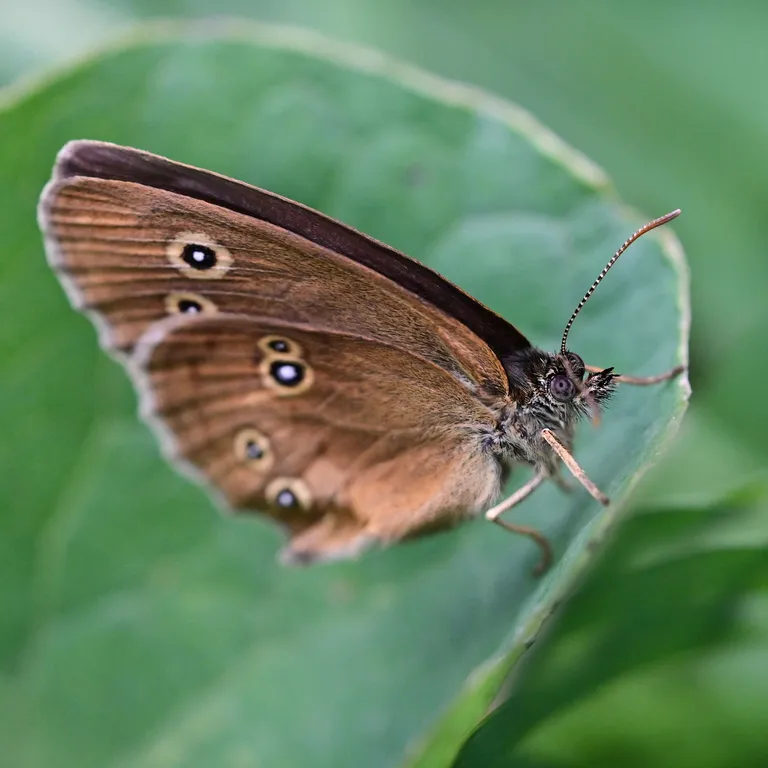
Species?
Aphantopus hyperantus
